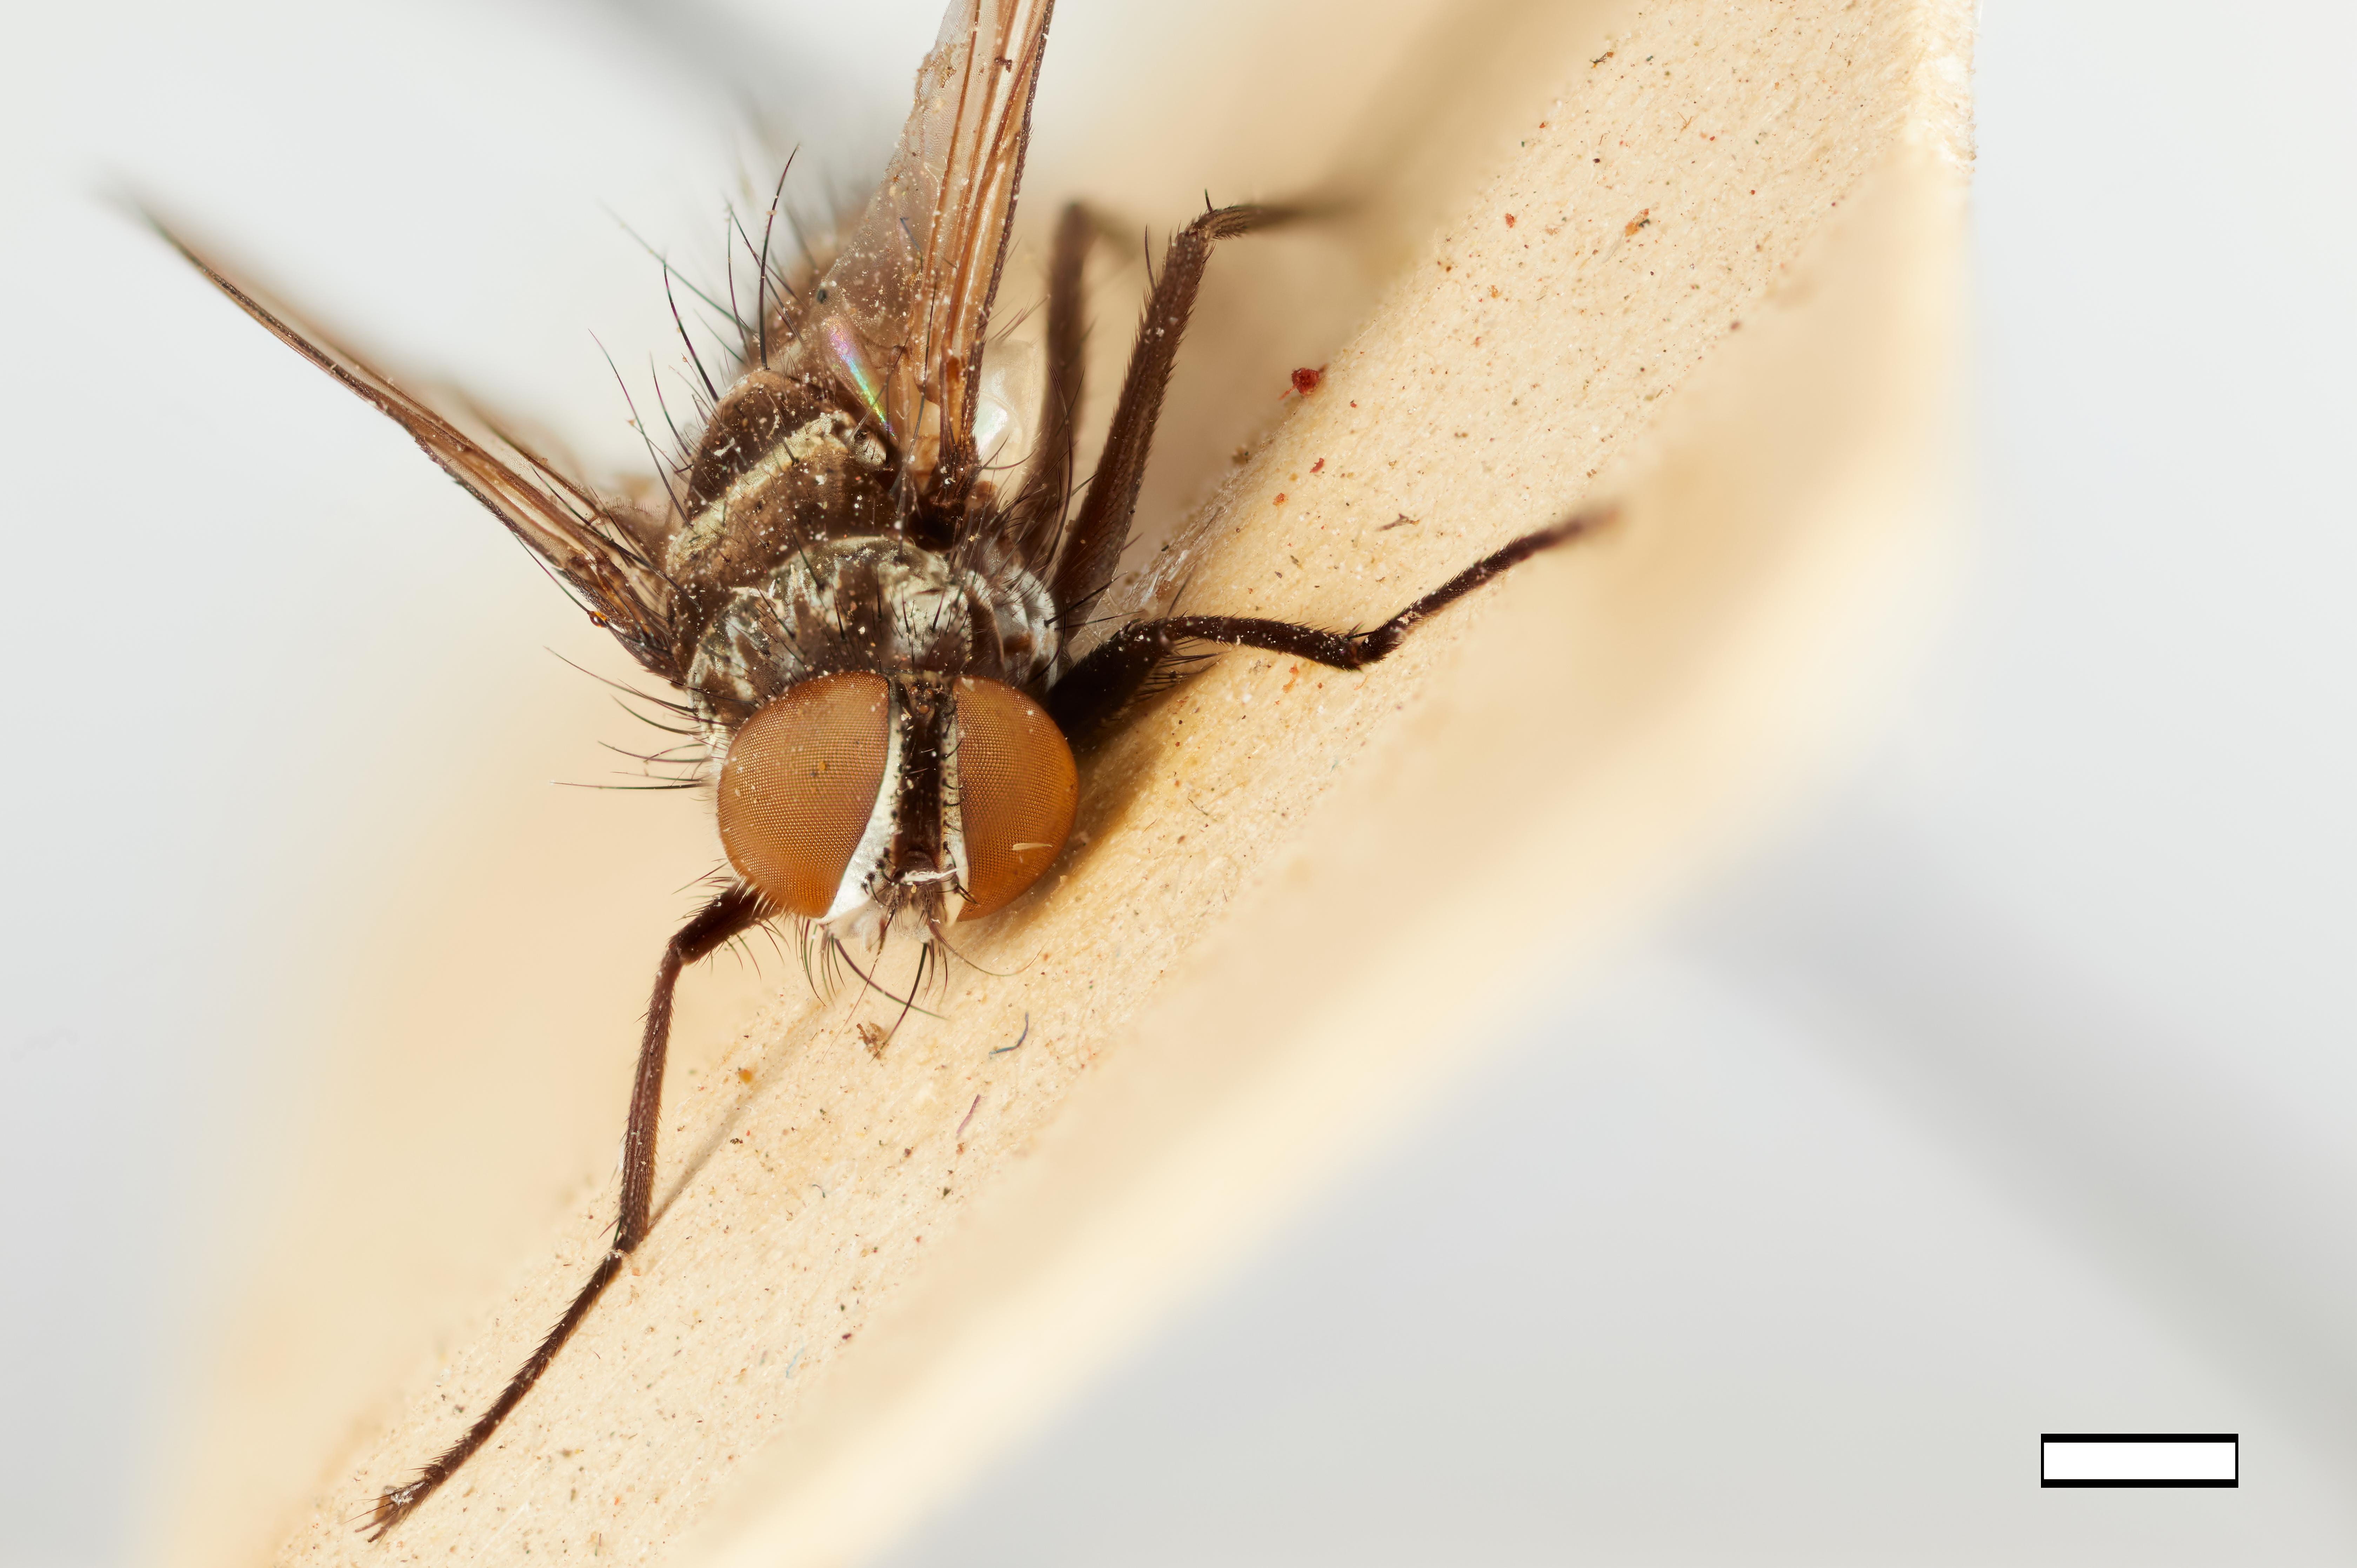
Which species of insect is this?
Hypostena signifera
